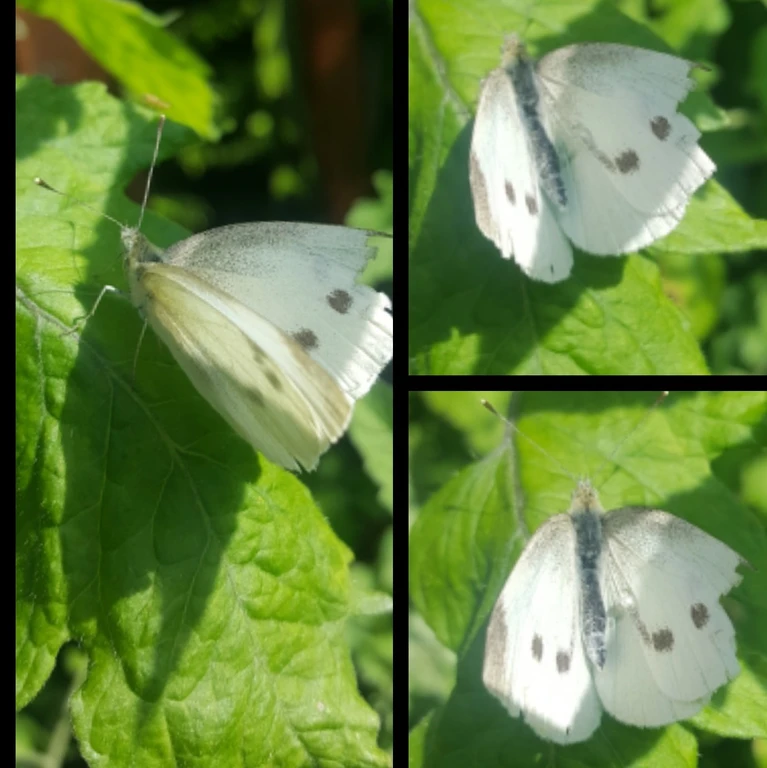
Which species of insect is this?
Pieris rapae
